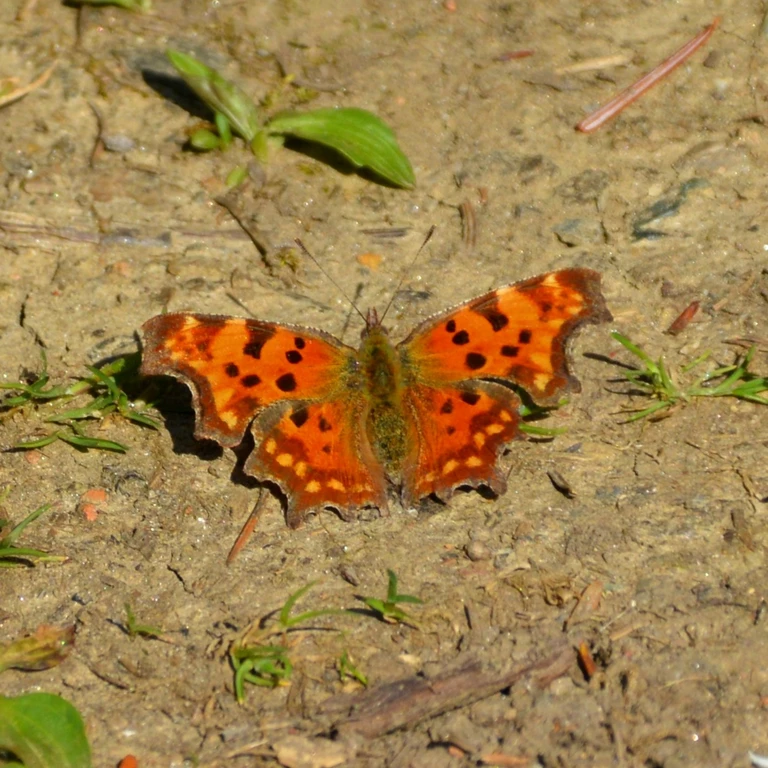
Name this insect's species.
Polygonia c-album
